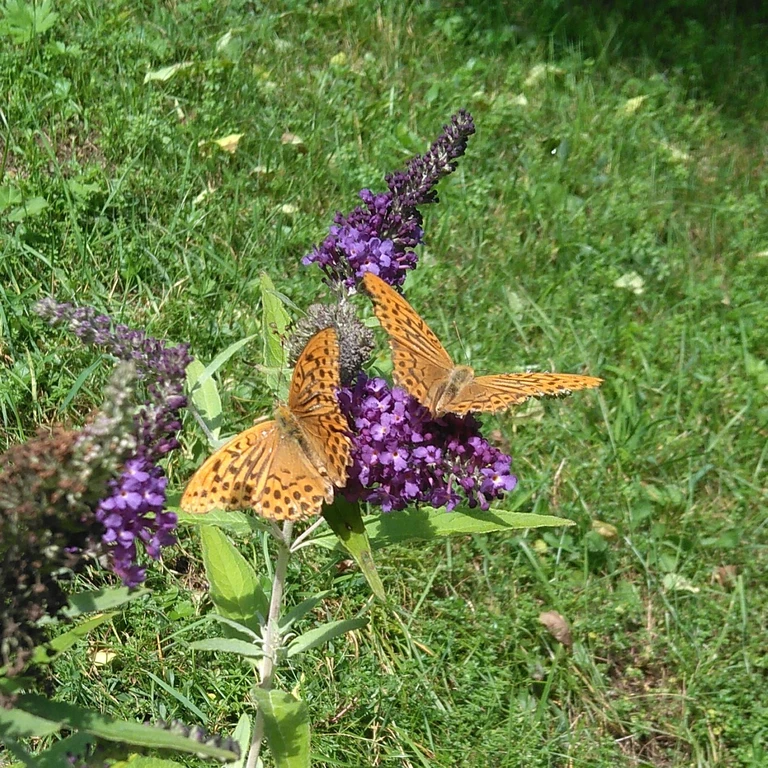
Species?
Argynnis paphia
